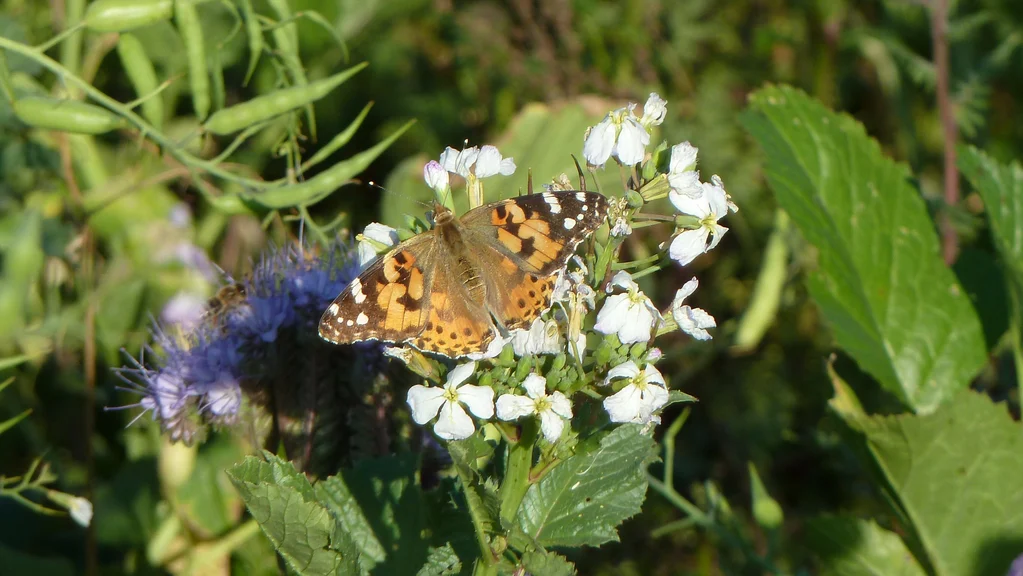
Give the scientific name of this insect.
Vanessa cardui
